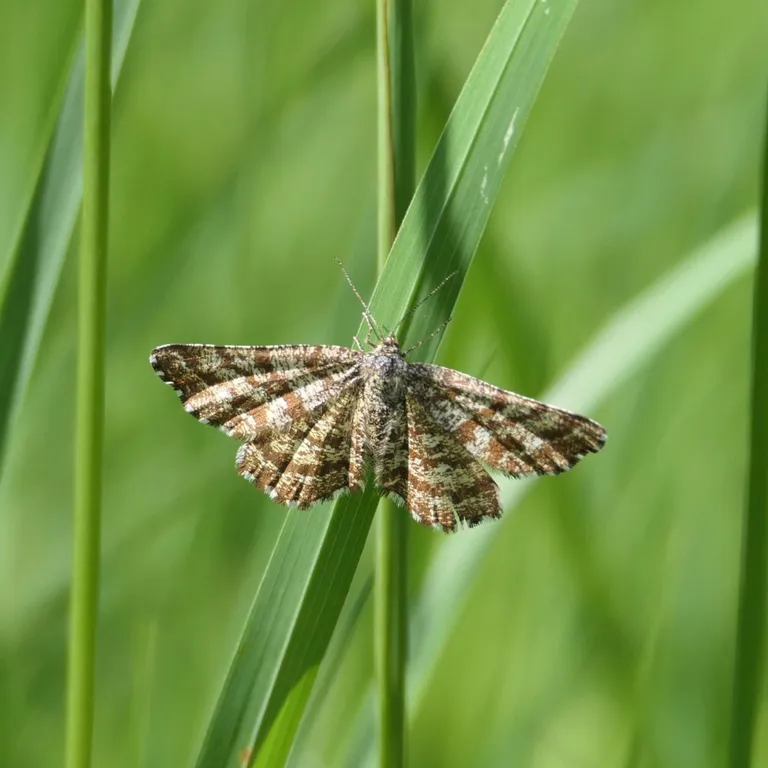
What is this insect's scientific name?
Ematurga atomaria
